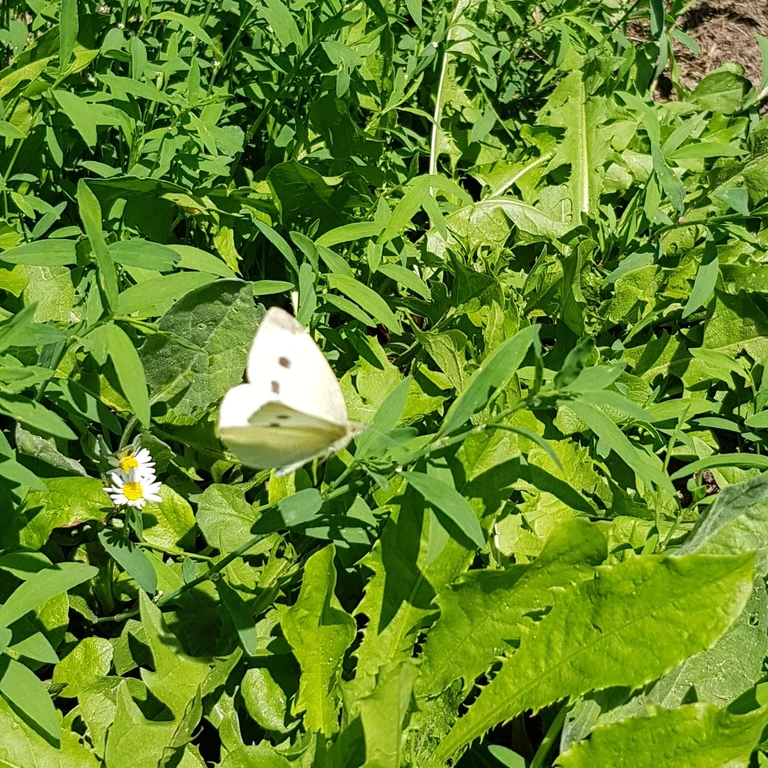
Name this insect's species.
Pieris rapae
